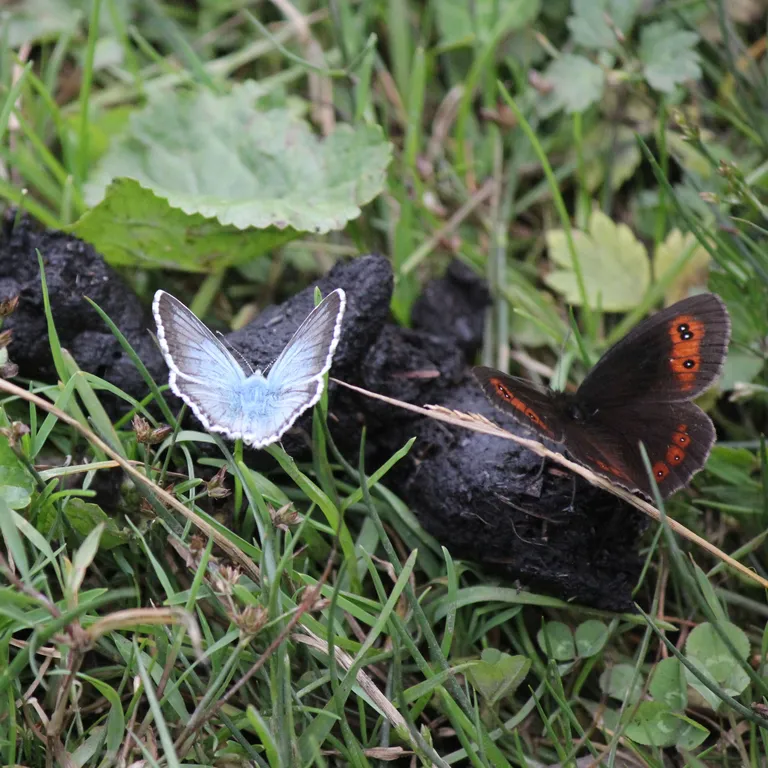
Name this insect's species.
Lysandra coridon
